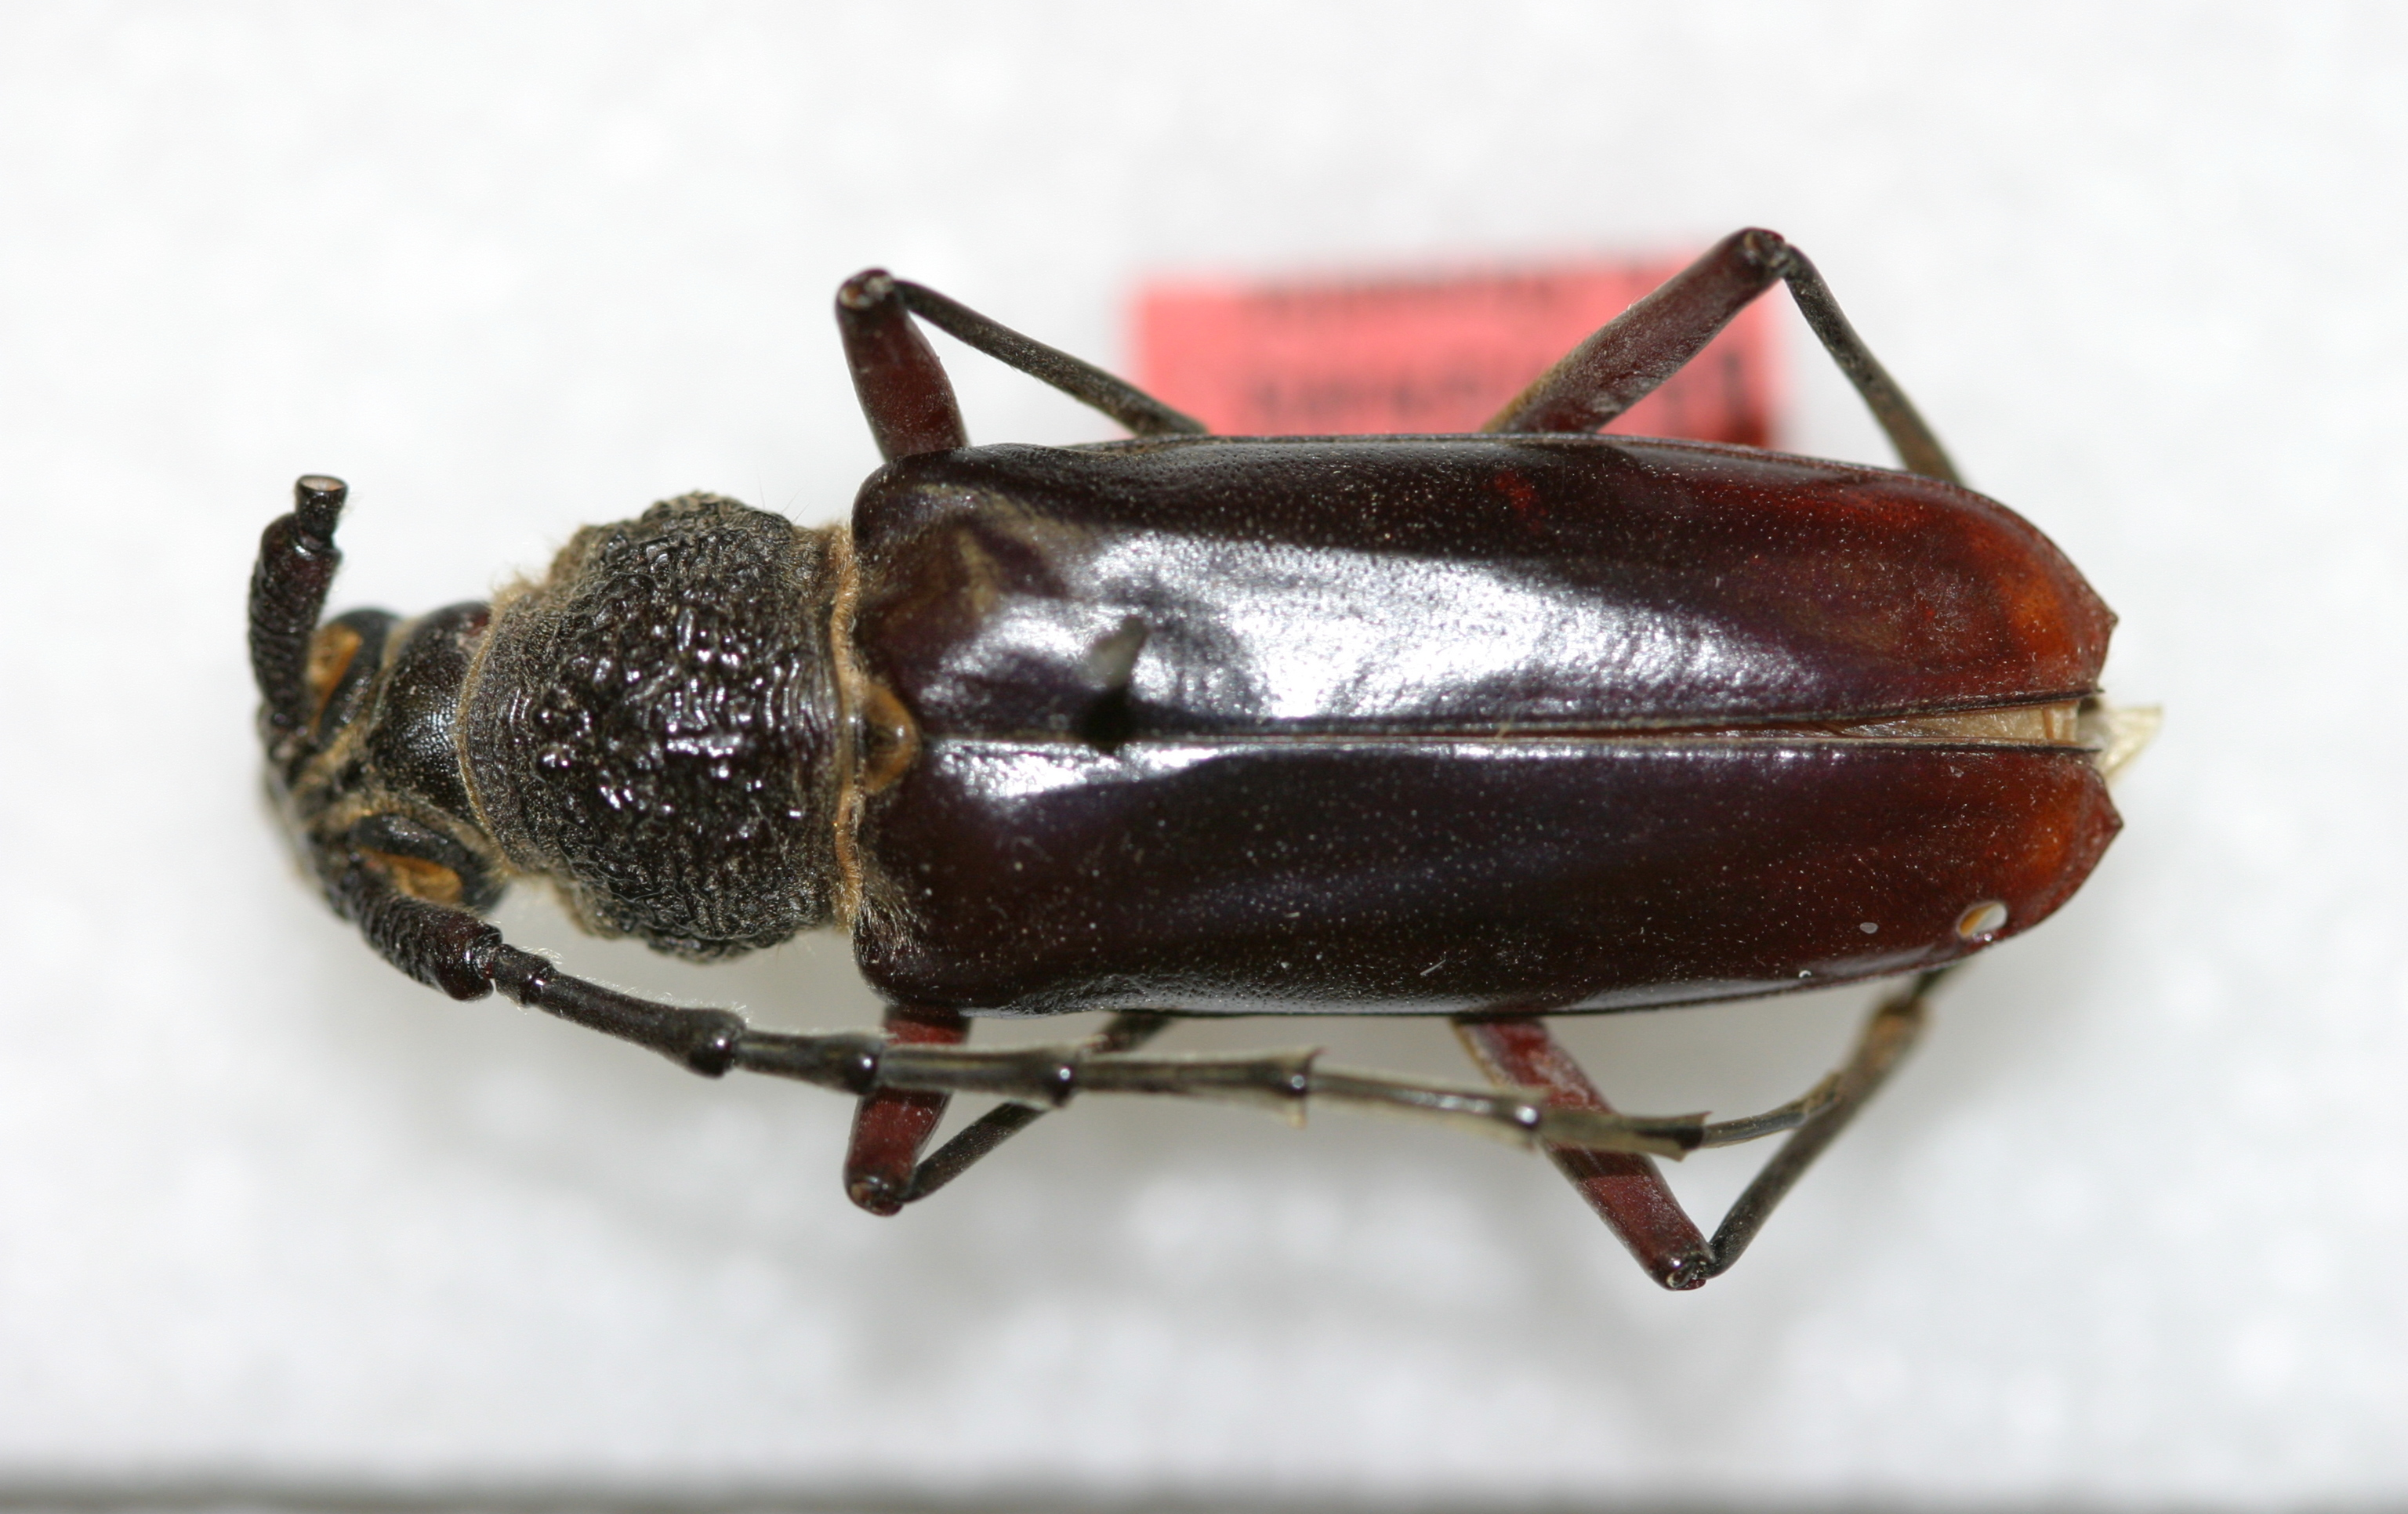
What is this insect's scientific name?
Hoplocerambyx brevispinis
